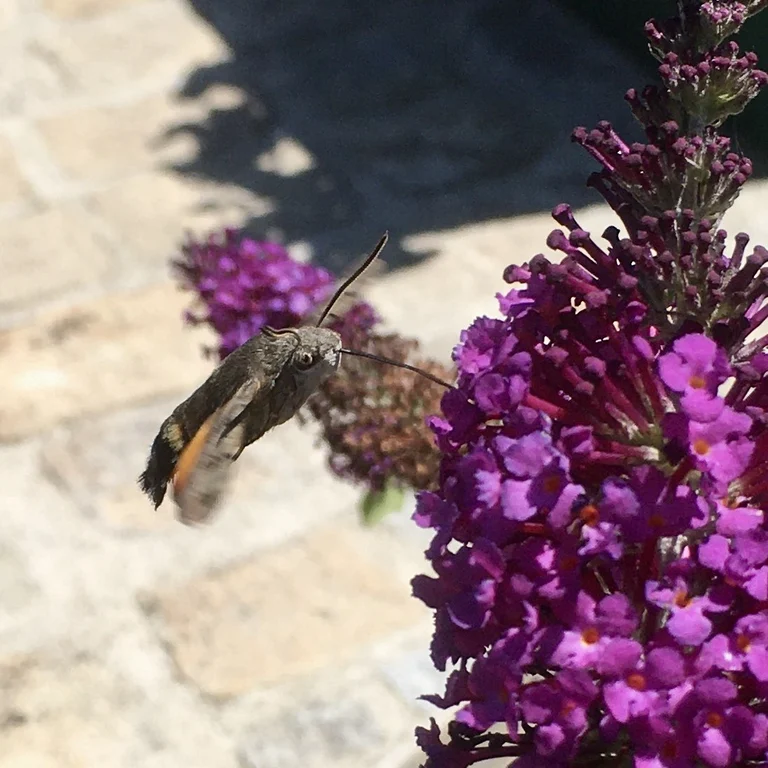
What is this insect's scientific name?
Macroglossum stellatarum
